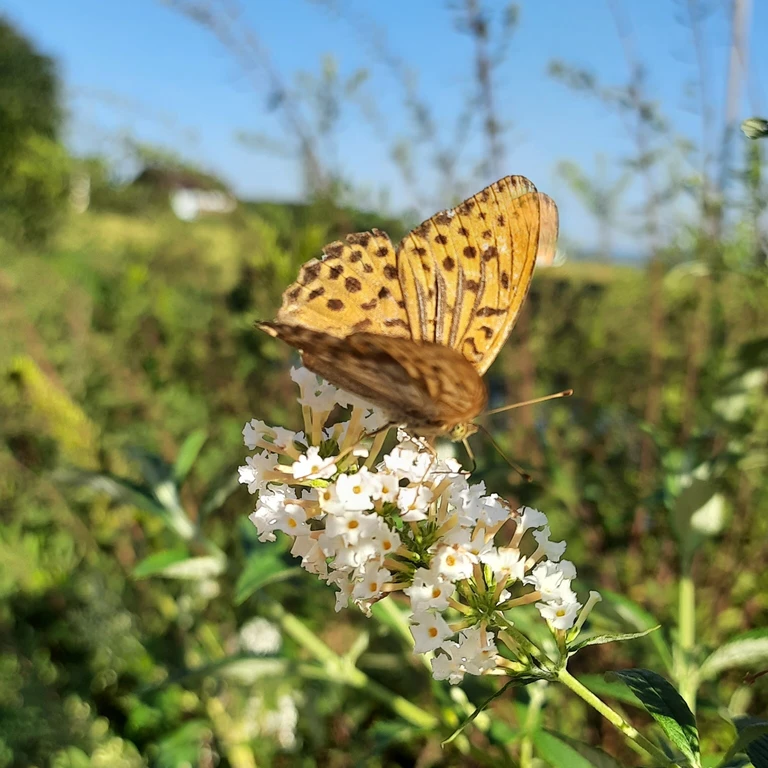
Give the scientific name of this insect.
Argynnis paphia
